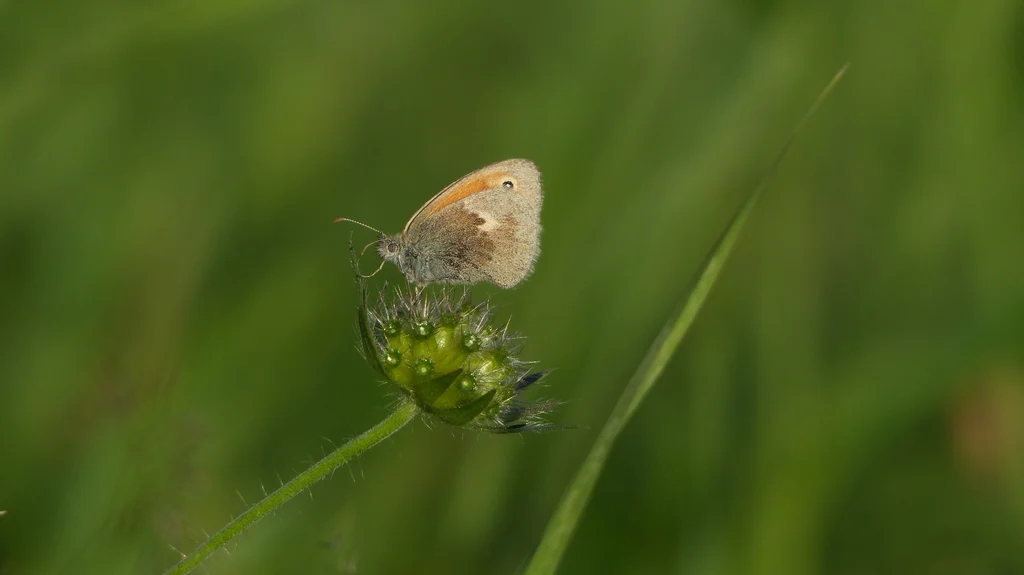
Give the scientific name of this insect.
Coenonympha pamphilus
